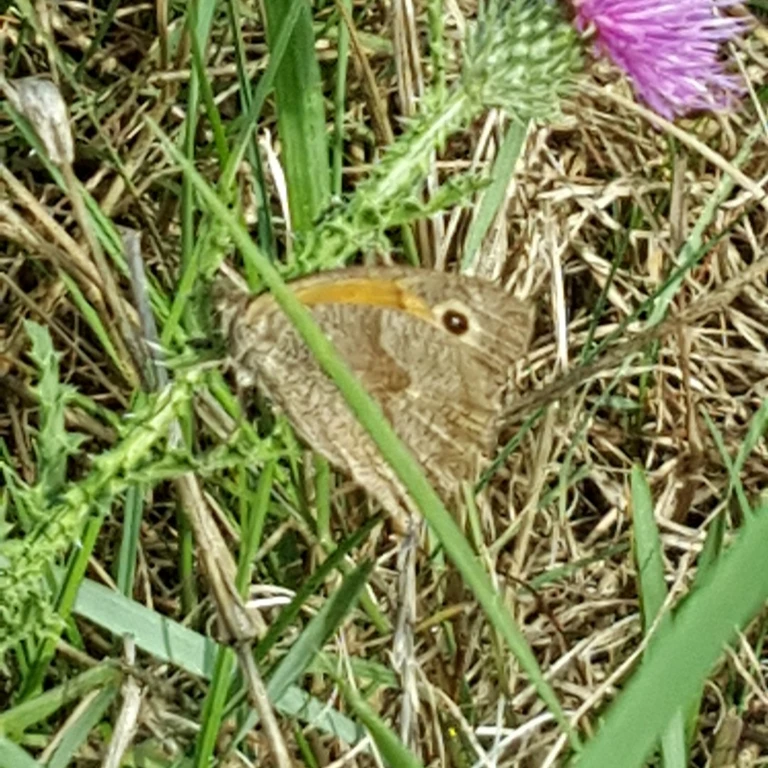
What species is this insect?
Maniola jurtina
